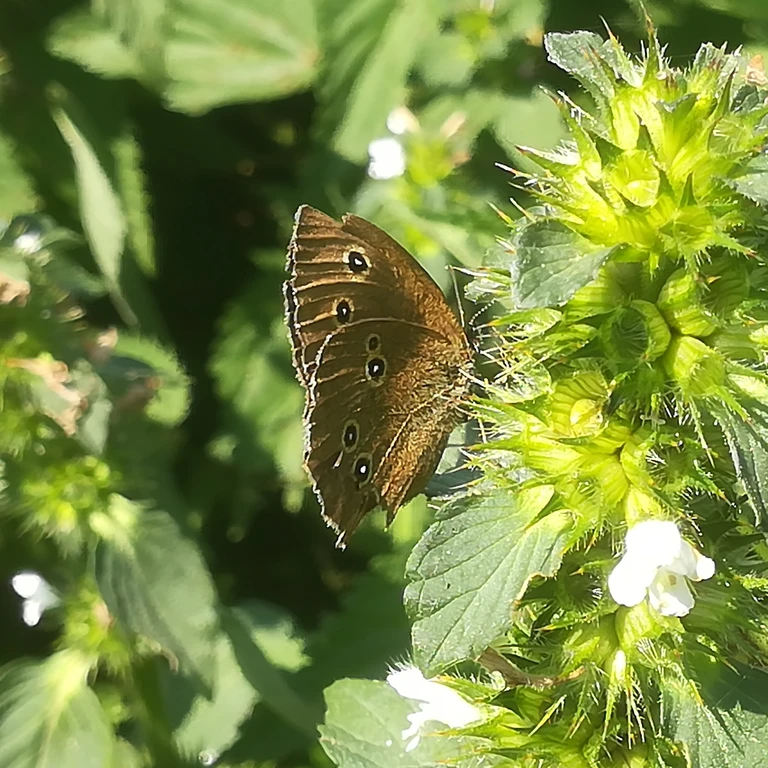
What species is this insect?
Aphantopus hyperantus
